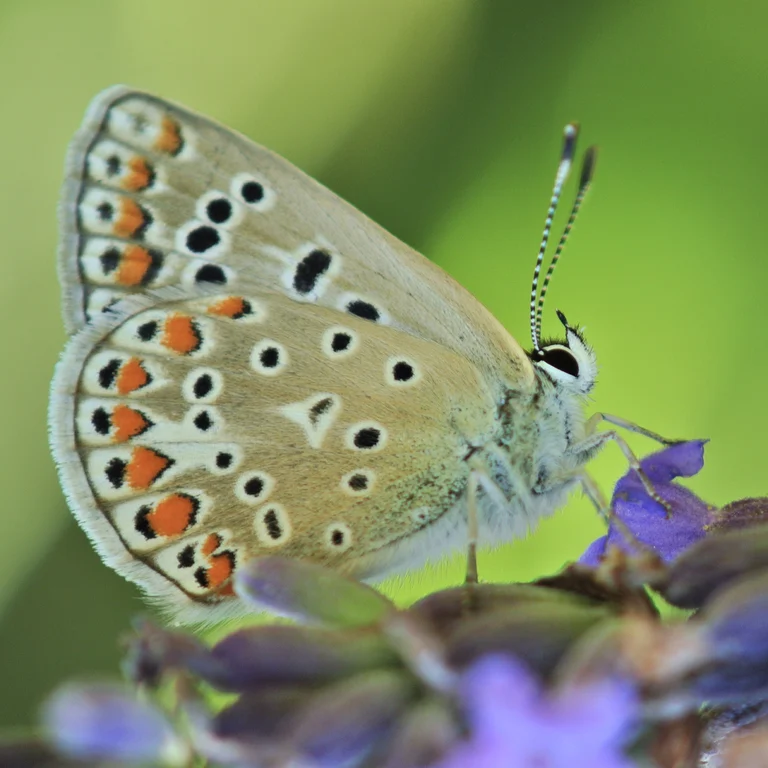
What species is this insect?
Polyommatus icarus
